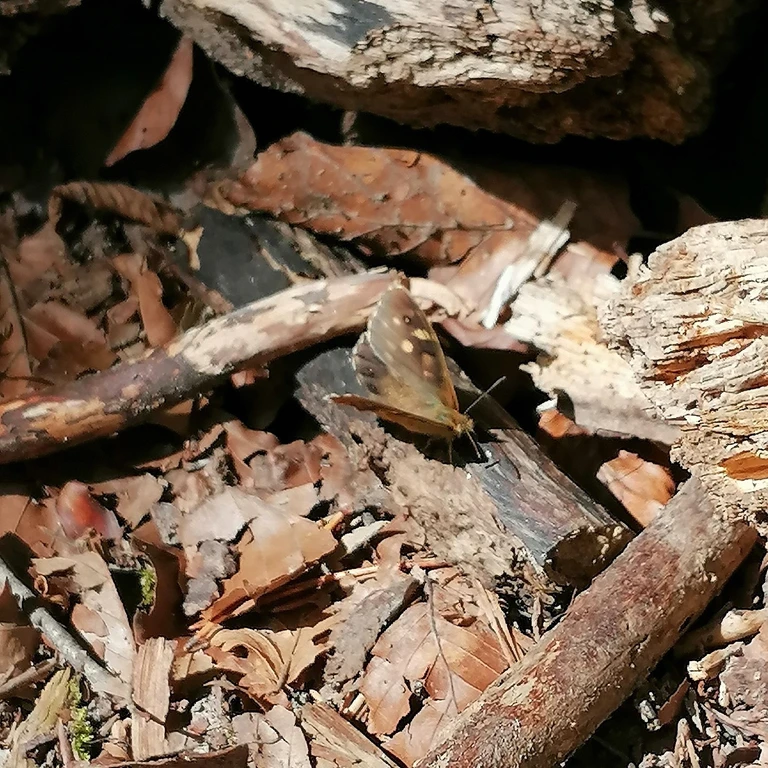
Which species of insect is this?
Pararge aegeria
